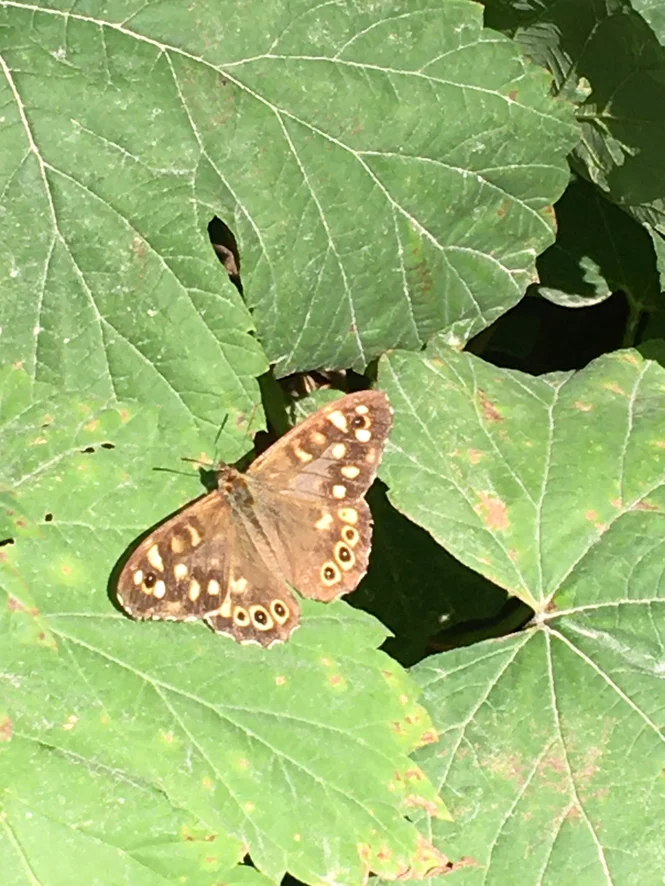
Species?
Pararge aegeria
